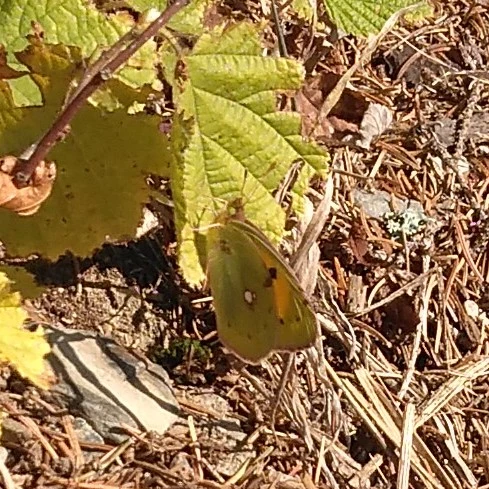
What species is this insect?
Colias croceus
